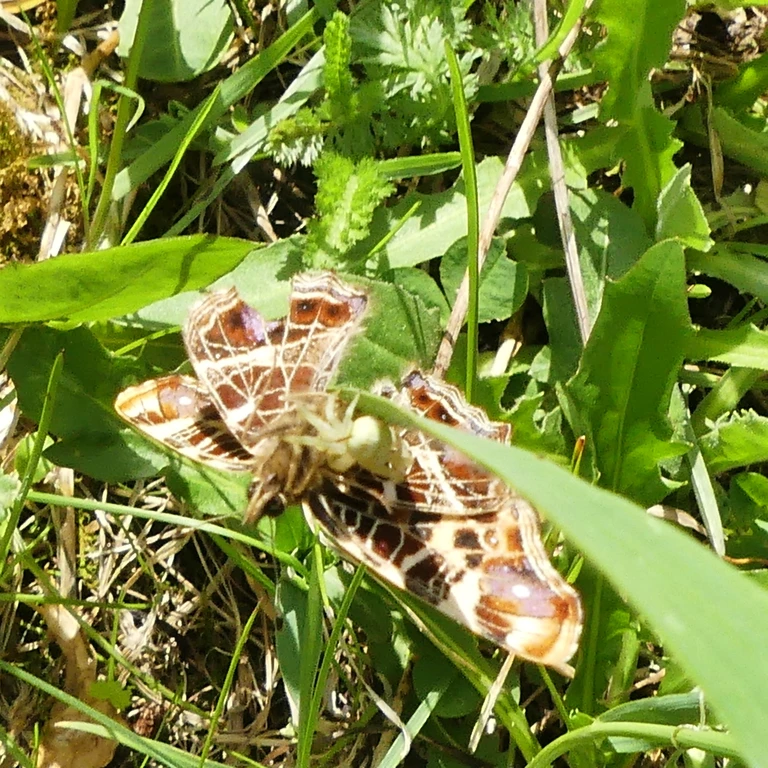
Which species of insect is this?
Araschnia levana
